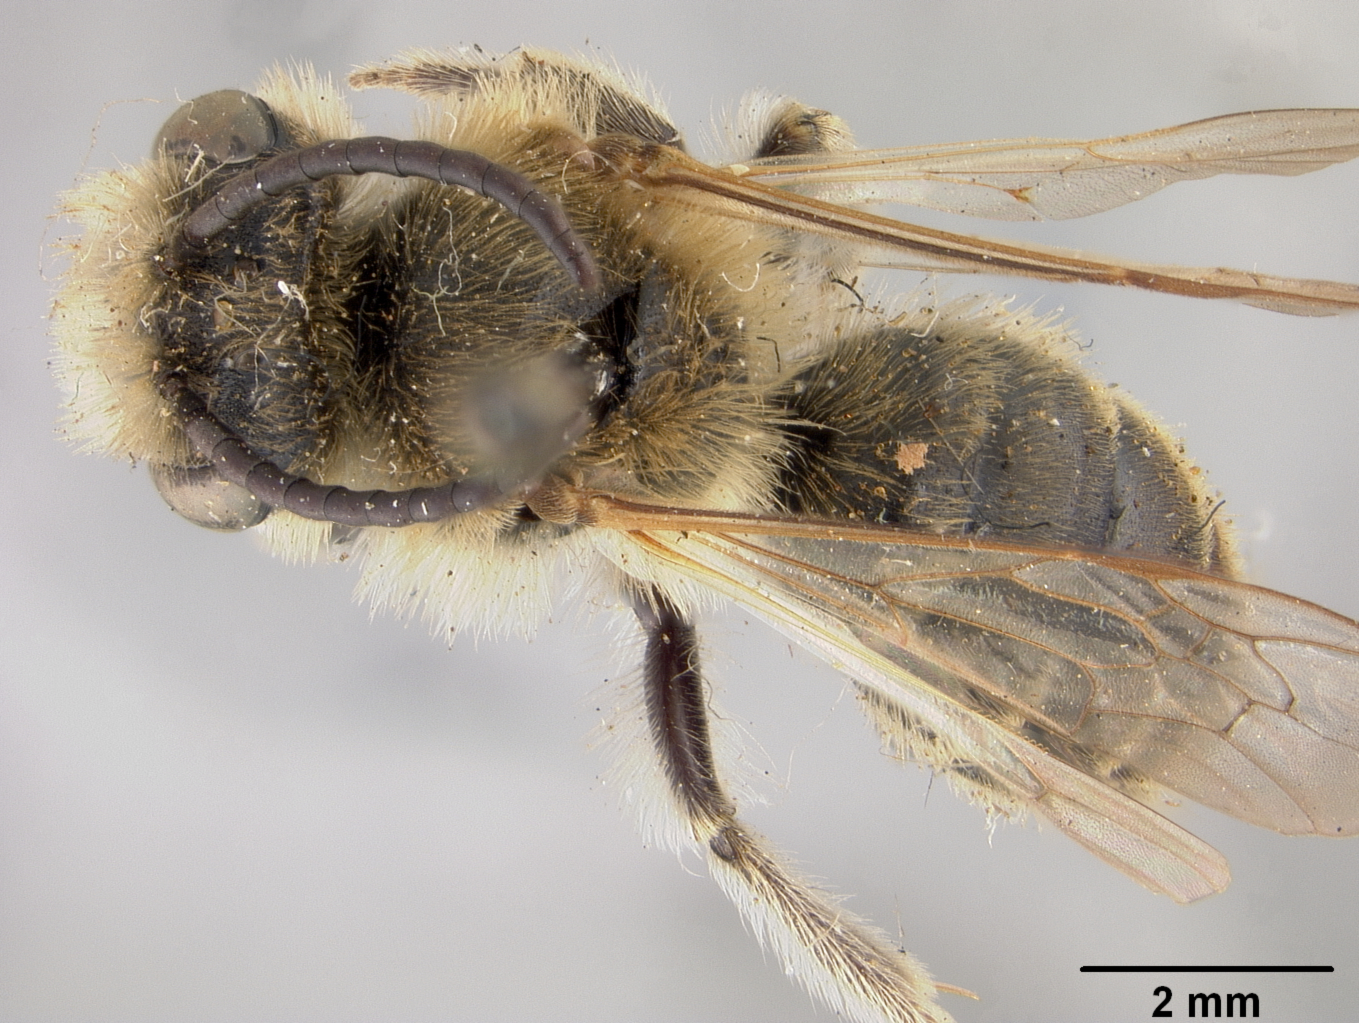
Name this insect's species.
Andrena winkleyi
